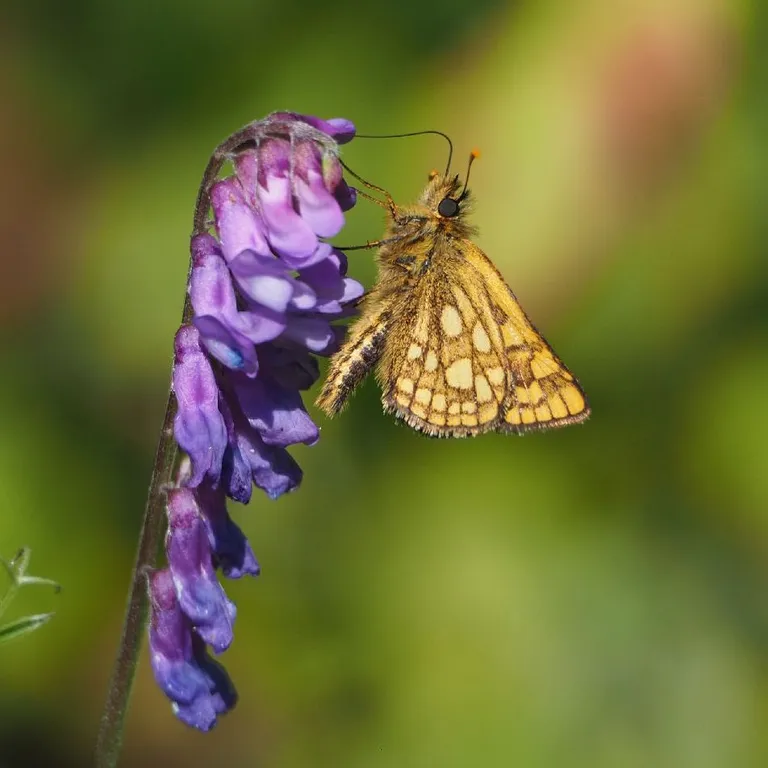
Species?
Carterocephalus palaemon
